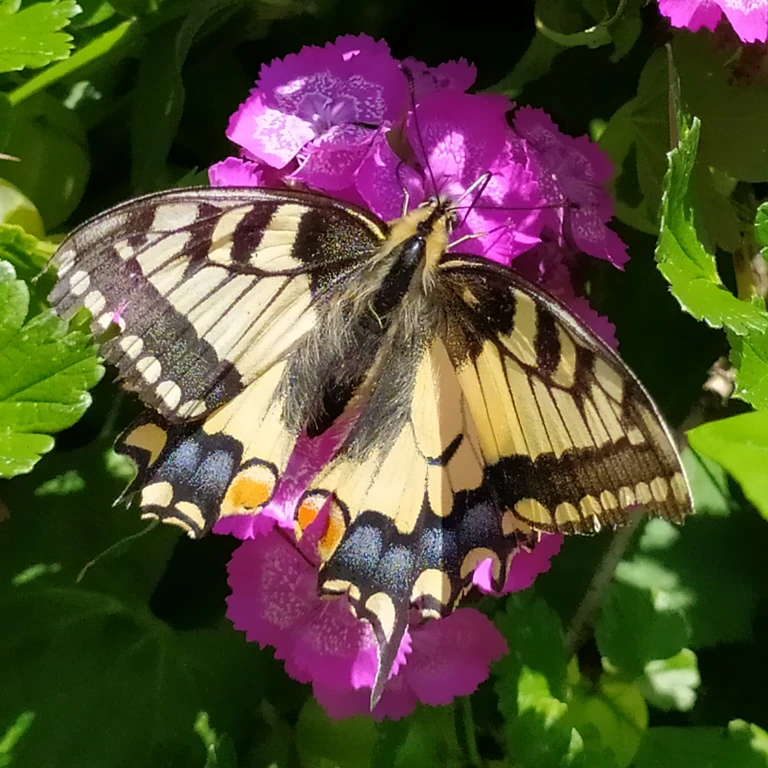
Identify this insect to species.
Papilio machaon
